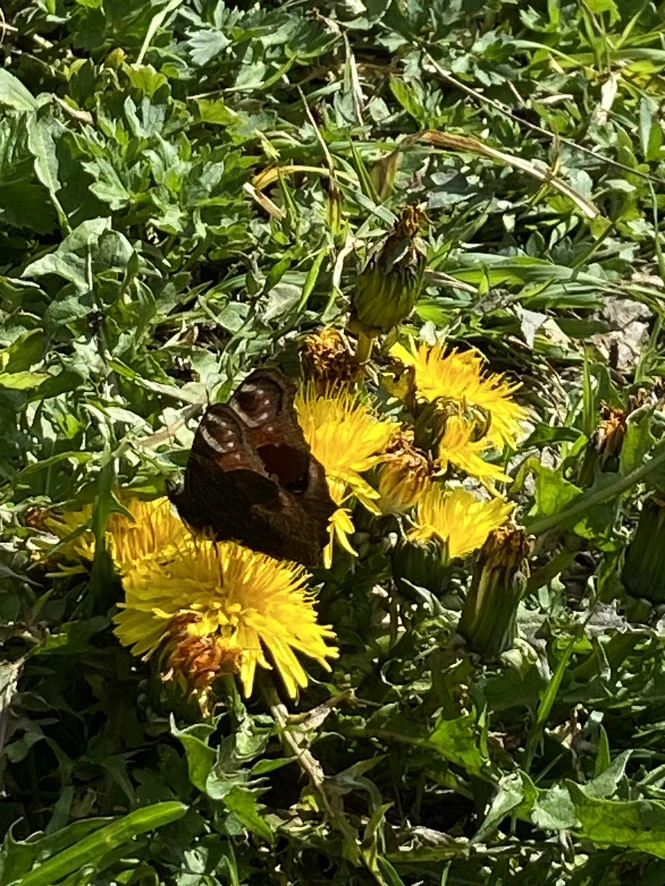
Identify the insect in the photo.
Aglais io
